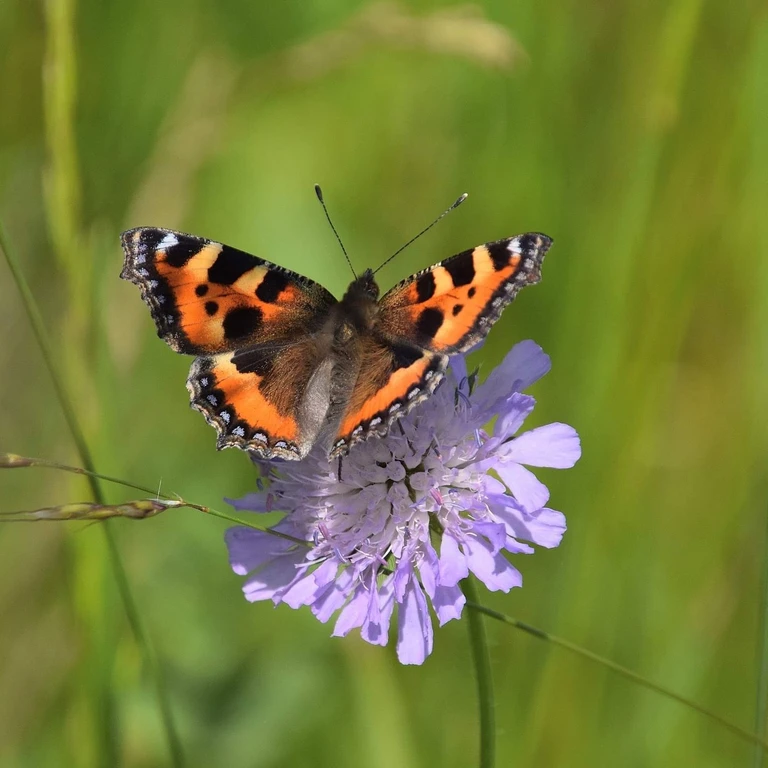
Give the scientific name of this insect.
Aglais urticae
